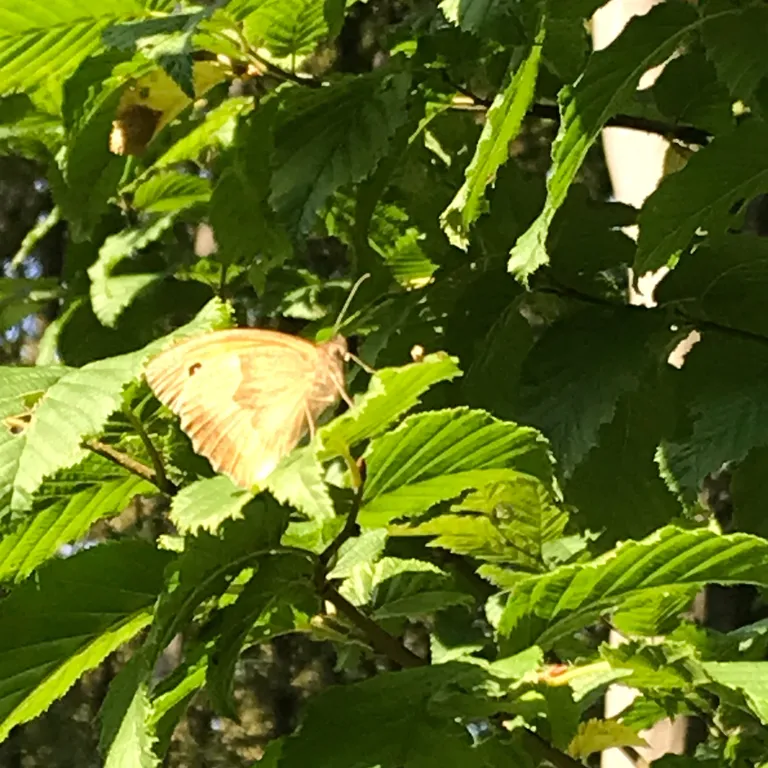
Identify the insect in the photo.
Maniola jurtina
